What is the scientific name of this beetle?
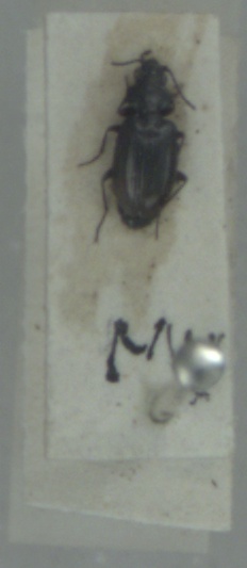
Bembidion aeneum
